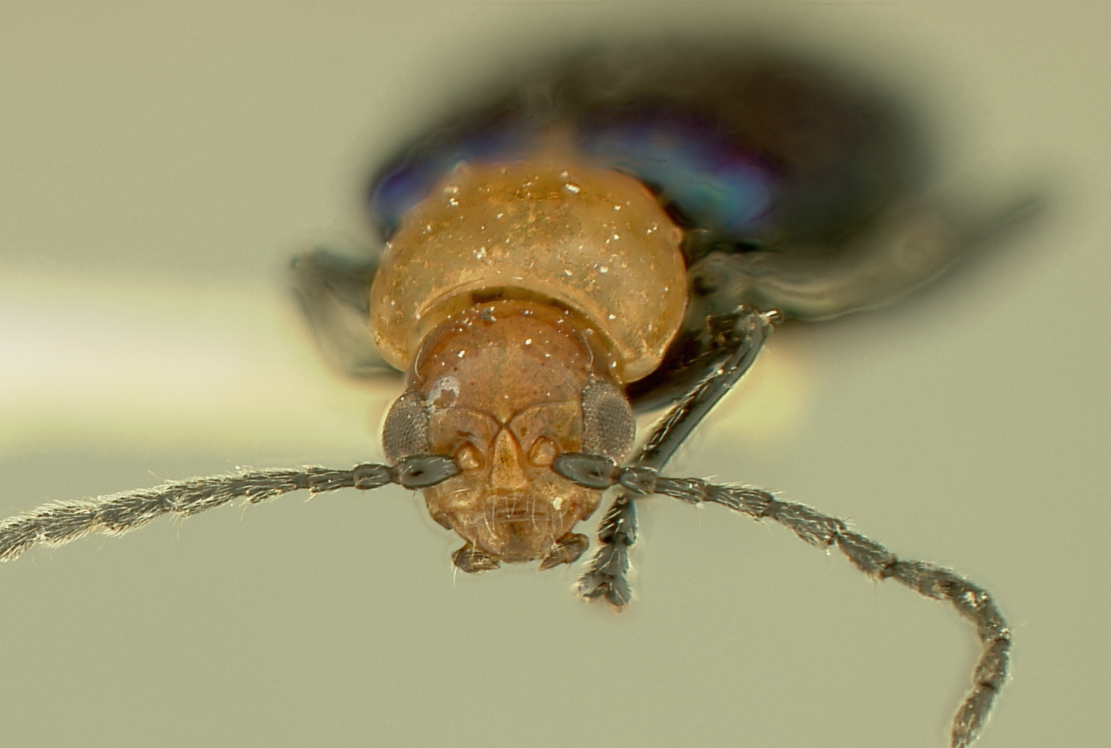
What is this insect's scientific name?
Cyrsylus cubensis
